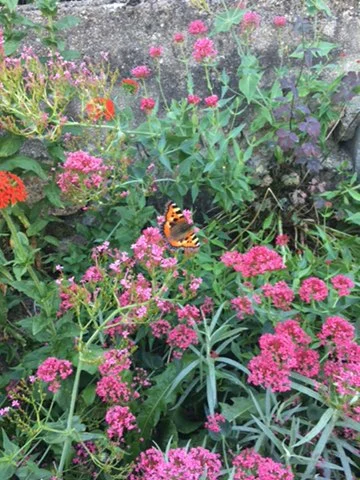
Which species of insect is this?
Aglais urticae
